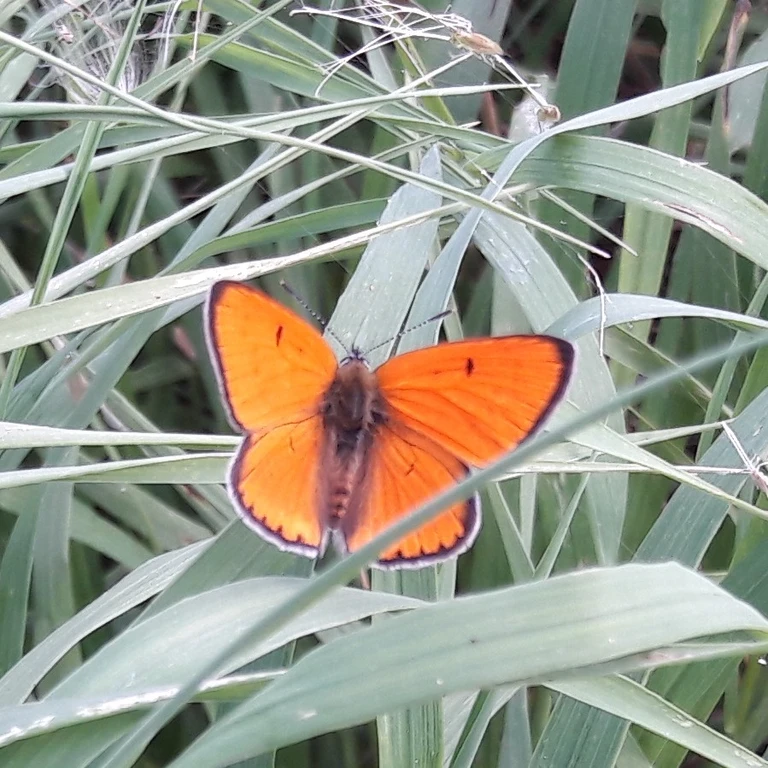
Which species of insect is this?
Lycaena dispar
